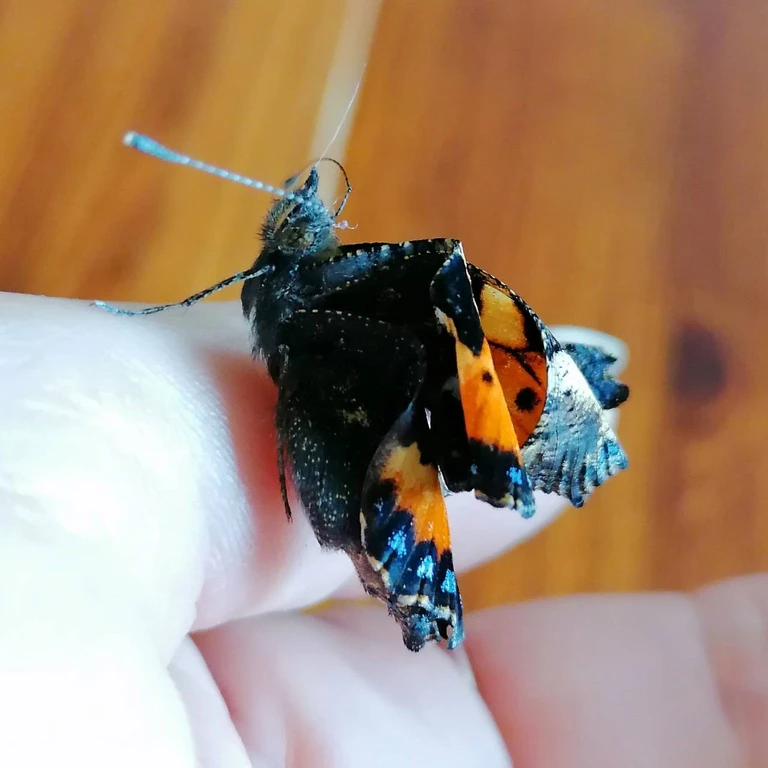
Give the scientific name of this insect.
Aglais urticae
